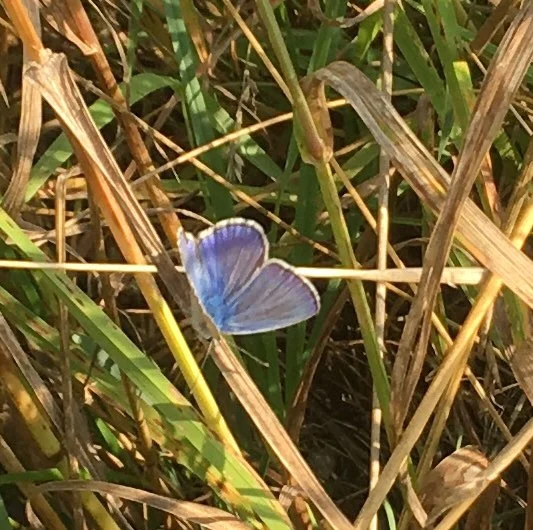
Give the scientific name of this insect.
Polyommatus icarus
